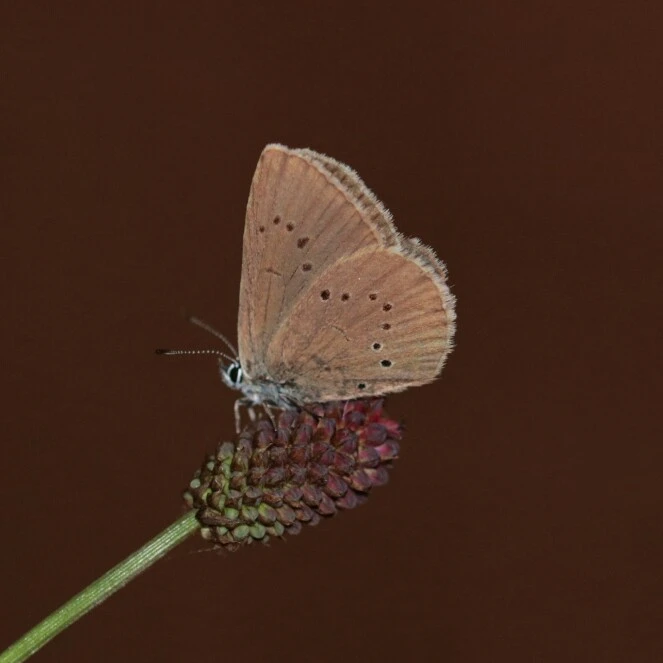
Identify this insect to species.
Phengaris nausithous (also Maculinea nausithous)
